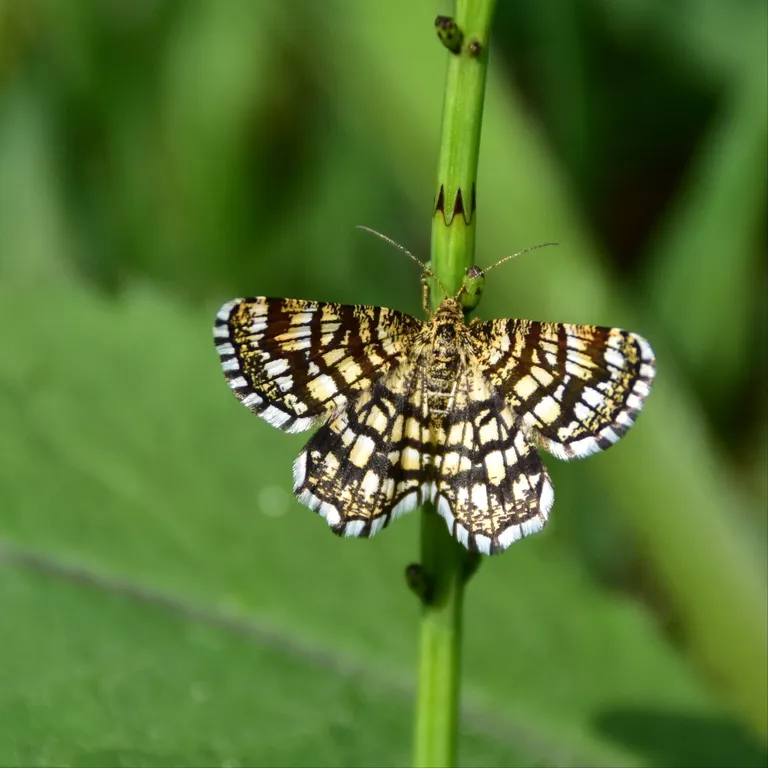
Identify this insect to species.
Chiasmia clathrata
